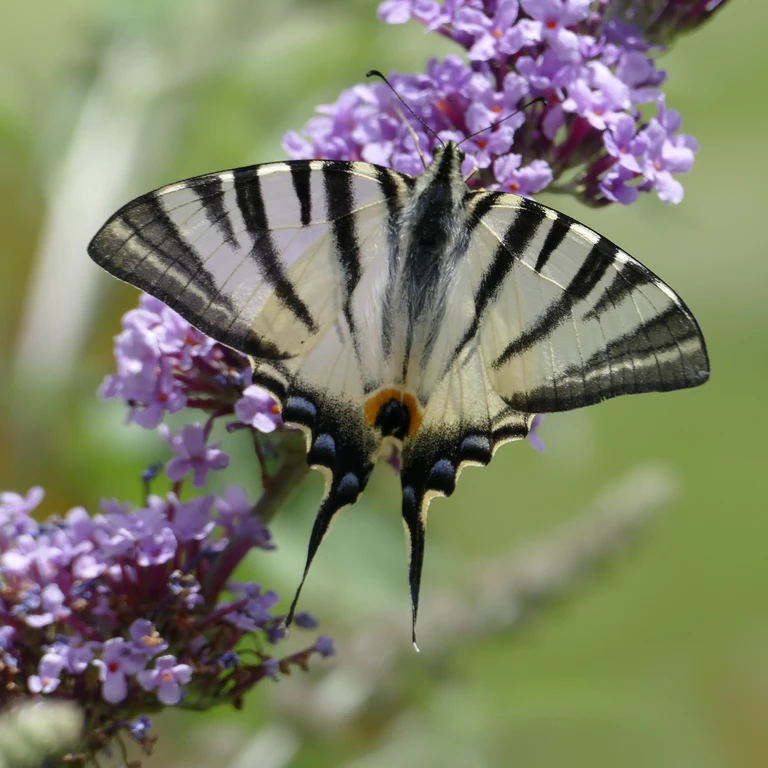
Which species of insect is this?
Iphiclides podalirius
